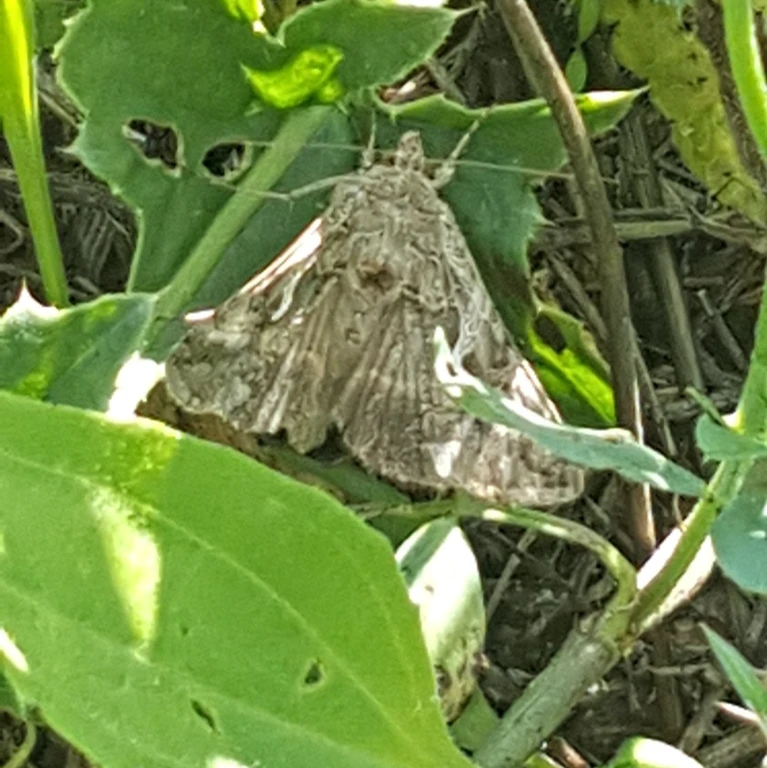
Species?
Autographa gamma
